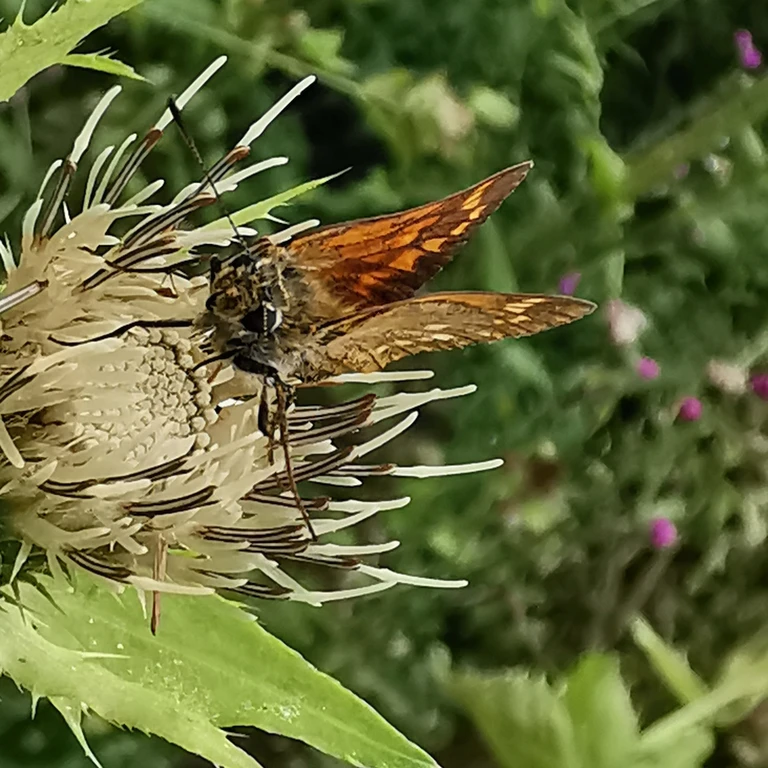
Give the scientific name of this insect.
Hesperia comma
